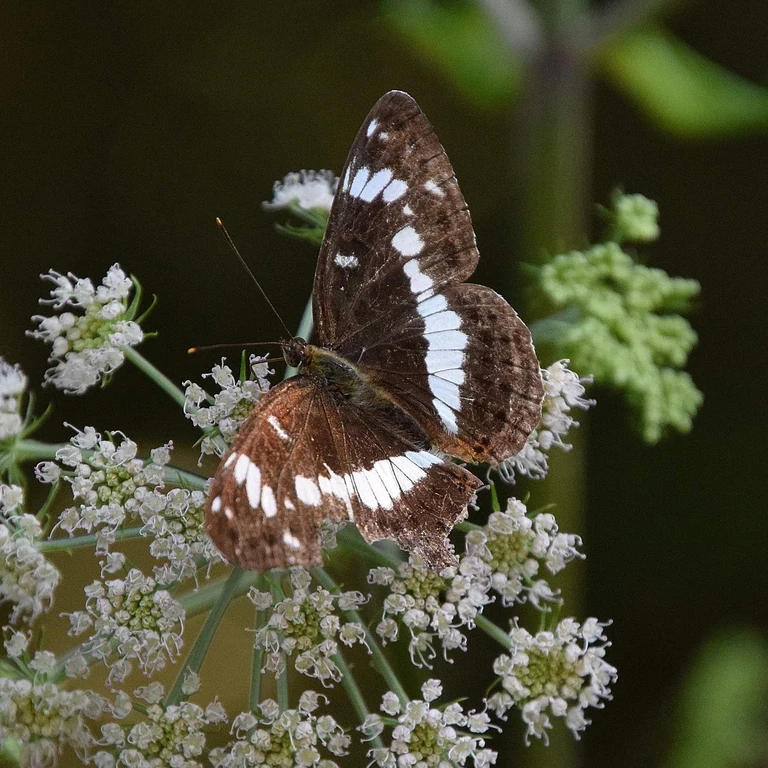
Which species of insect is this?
Limenitis camilla (also Ladoga camilla)
